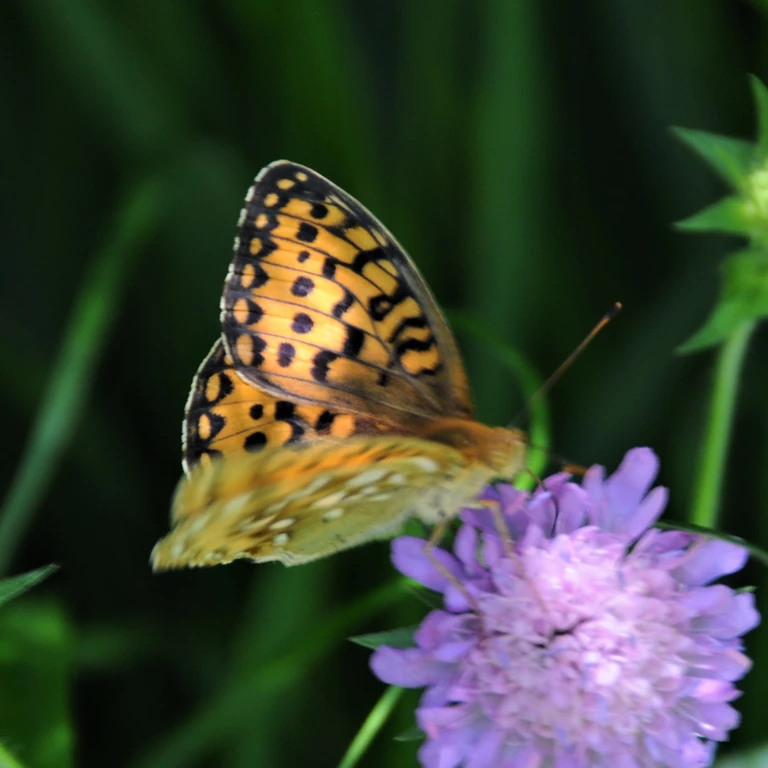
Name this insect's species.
Speyeria aglaja
